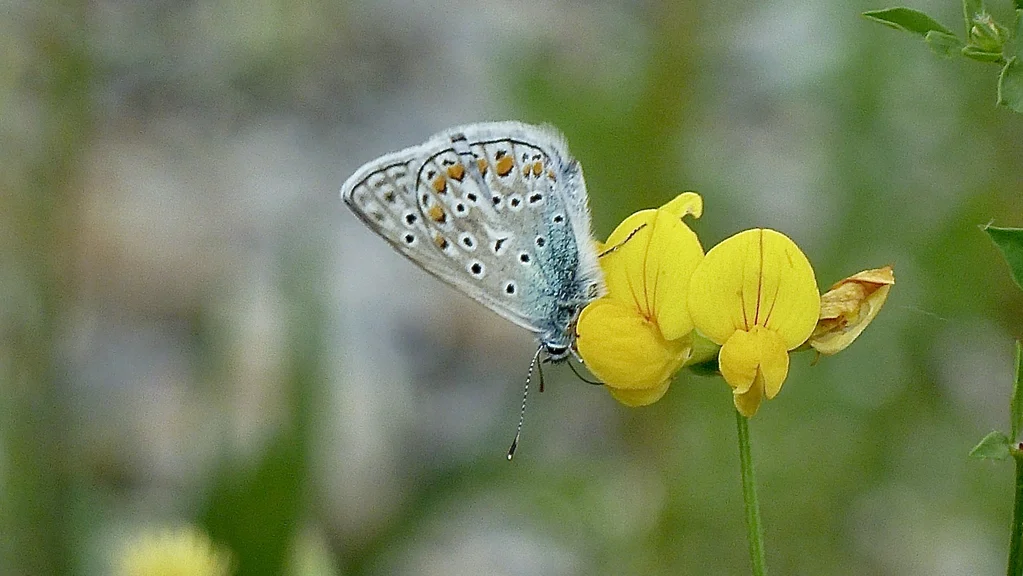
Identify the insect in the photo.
Polyommatus icarus
